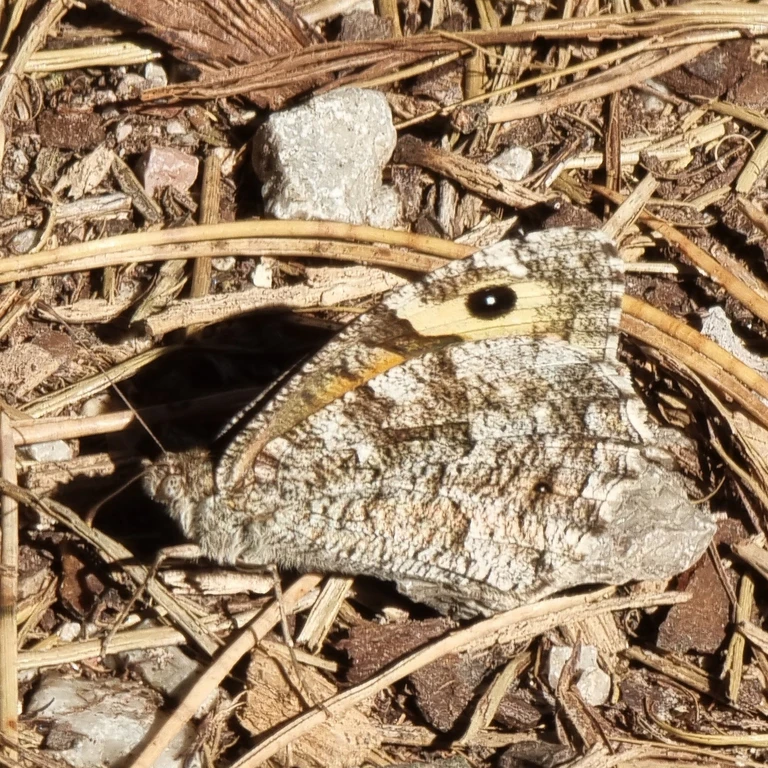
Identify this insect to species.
Hipparchia semele
